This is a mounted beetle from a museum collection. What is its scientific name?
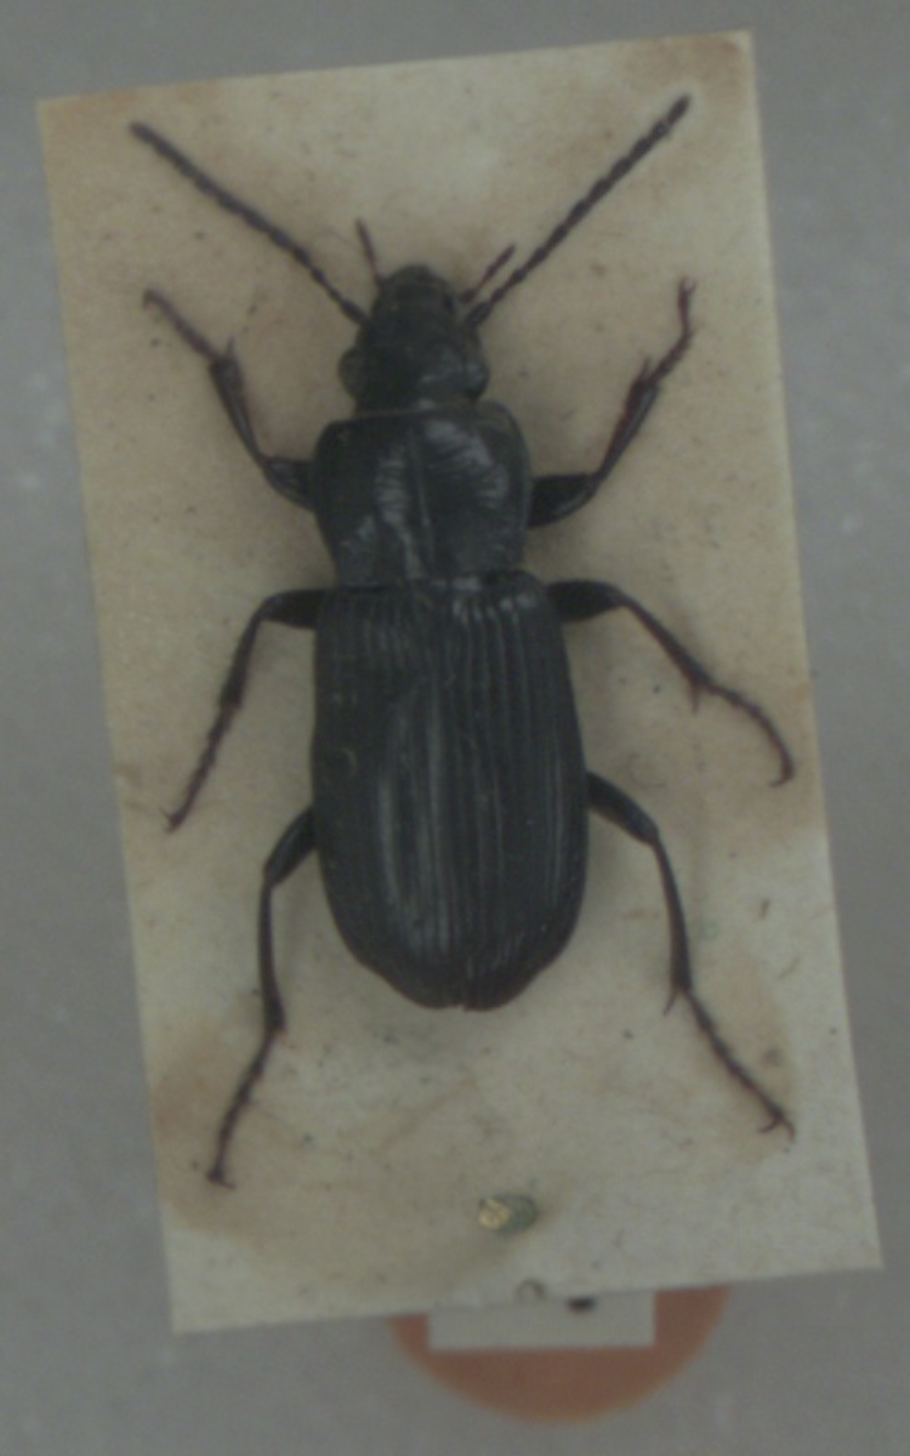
Pterostichus anthracinus
